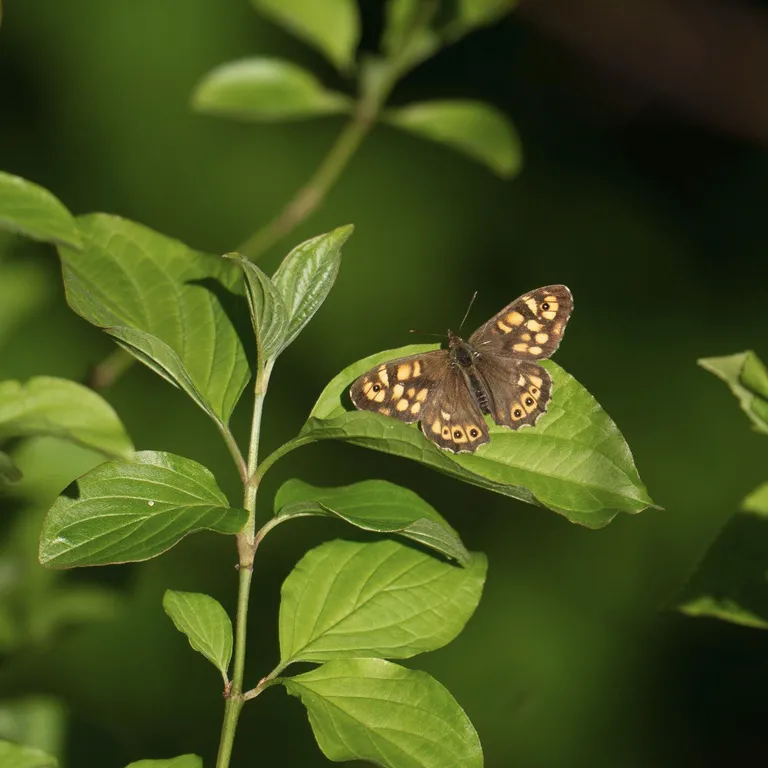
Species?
Pararge aegeria
